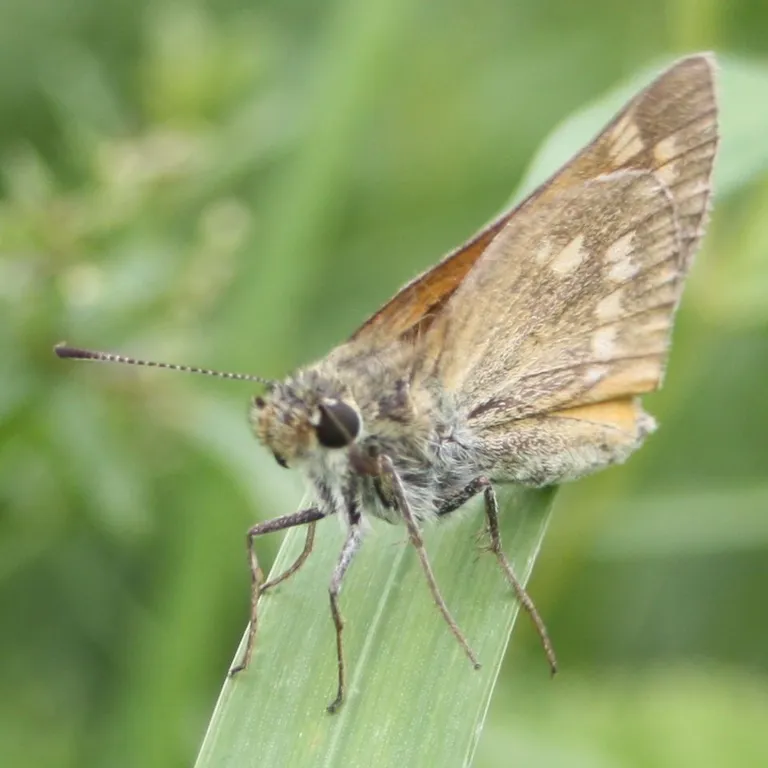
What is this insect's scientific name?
Ochlodes sylvanus (also Ochlodes venata)
